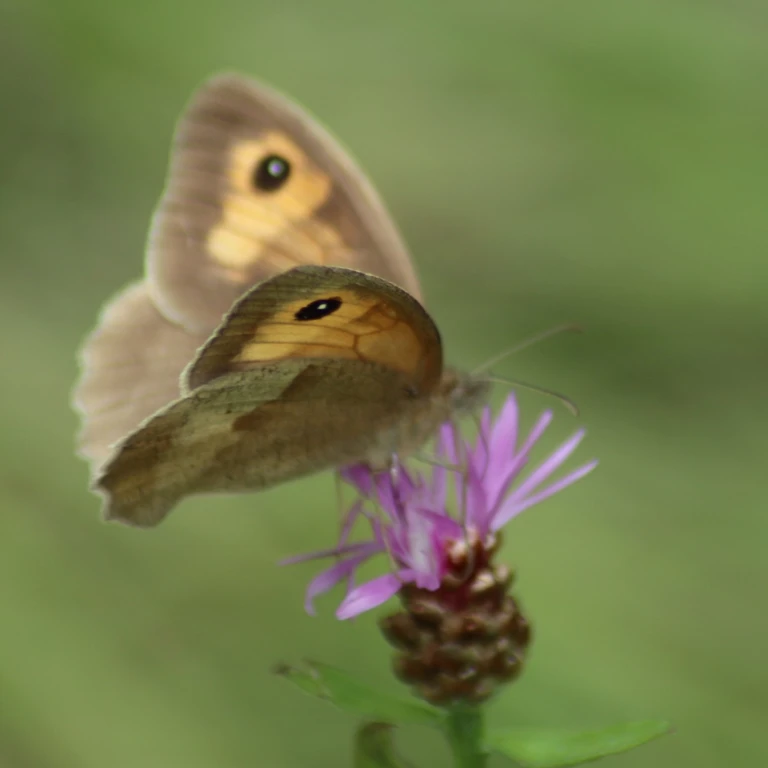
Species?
Maniola jurtina
